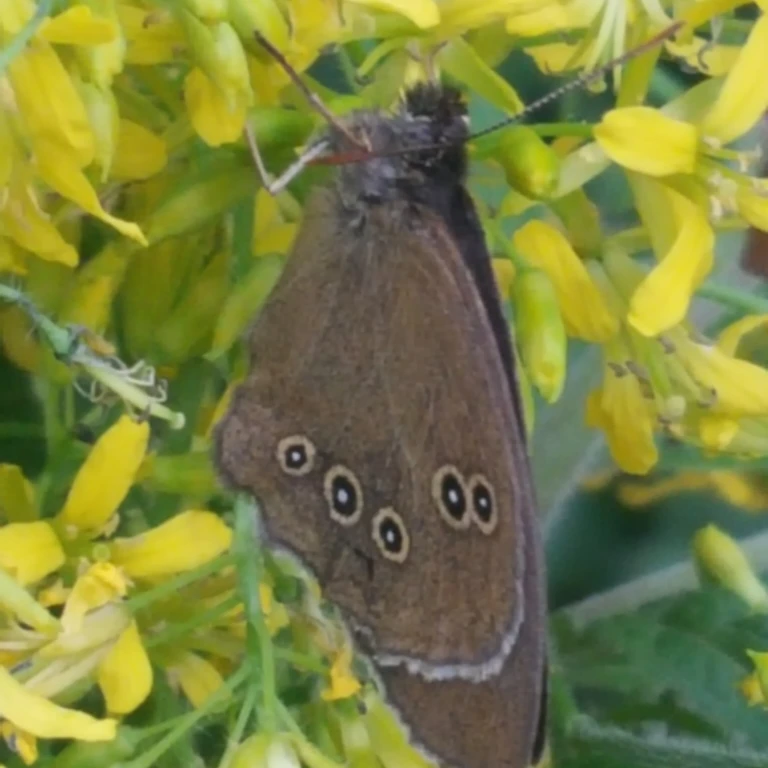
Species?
Aphantopus hyperantus
